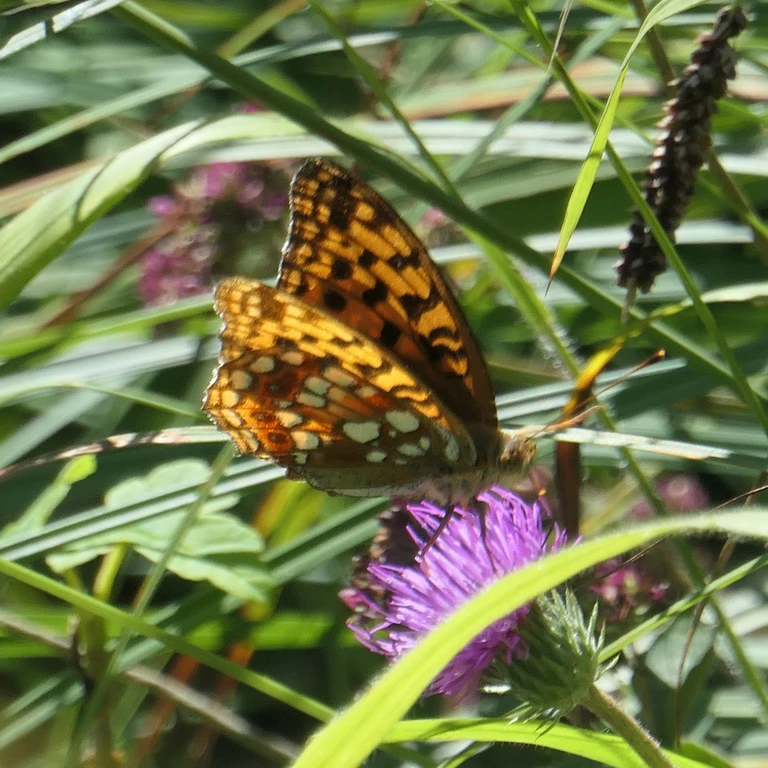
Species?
Fabriciana adippe
